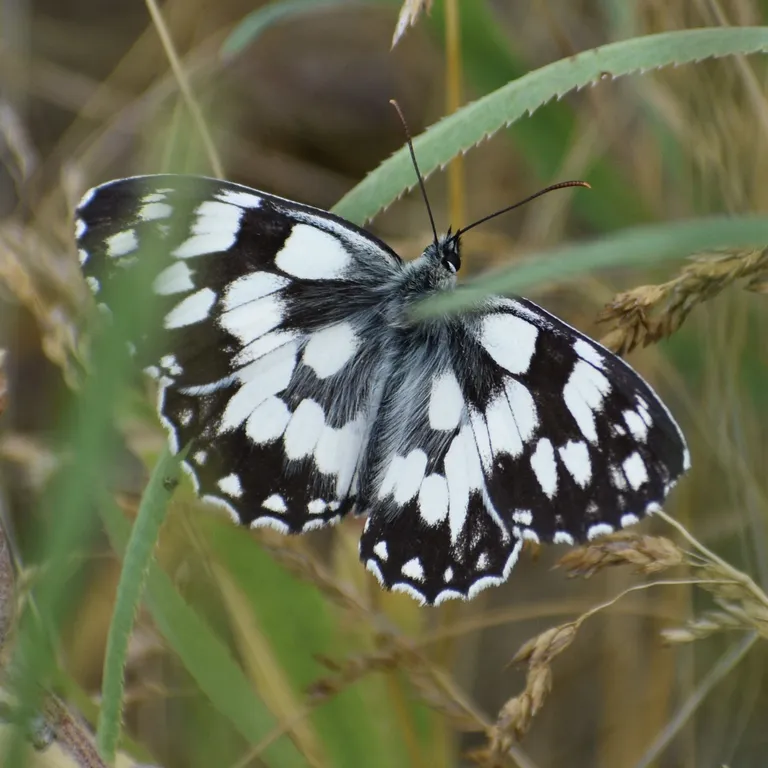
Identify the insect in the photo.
Melanargia galathea
